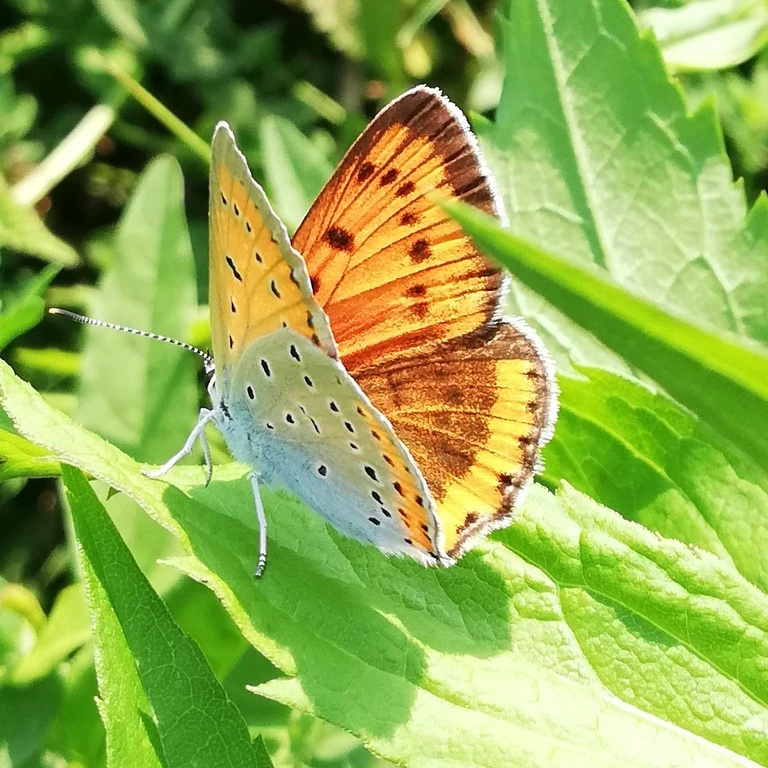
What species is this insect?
Lycaena dispar
